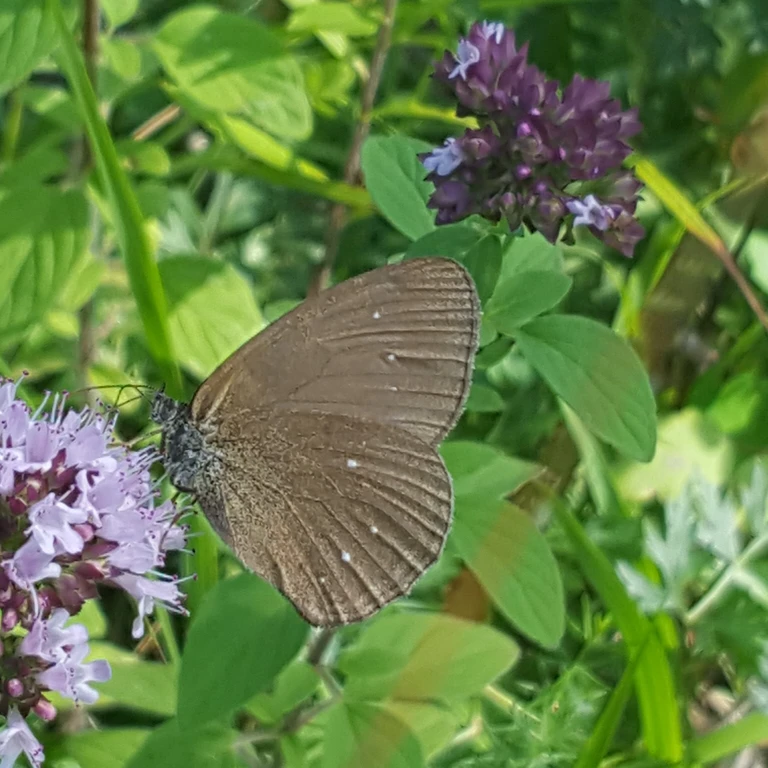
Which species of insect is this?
Aphantopus hyperantus
